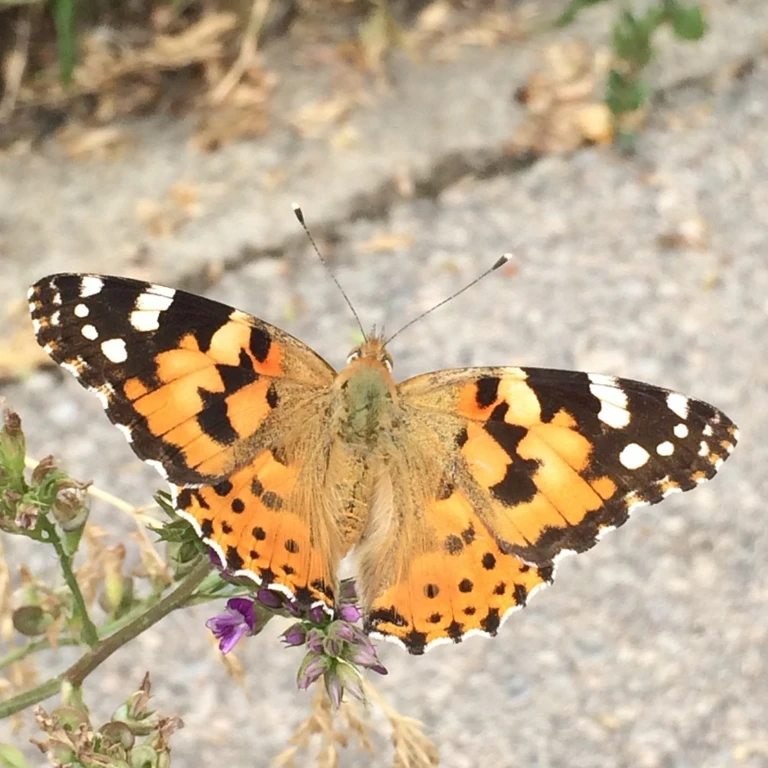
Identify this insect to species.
Vanessa cardui
